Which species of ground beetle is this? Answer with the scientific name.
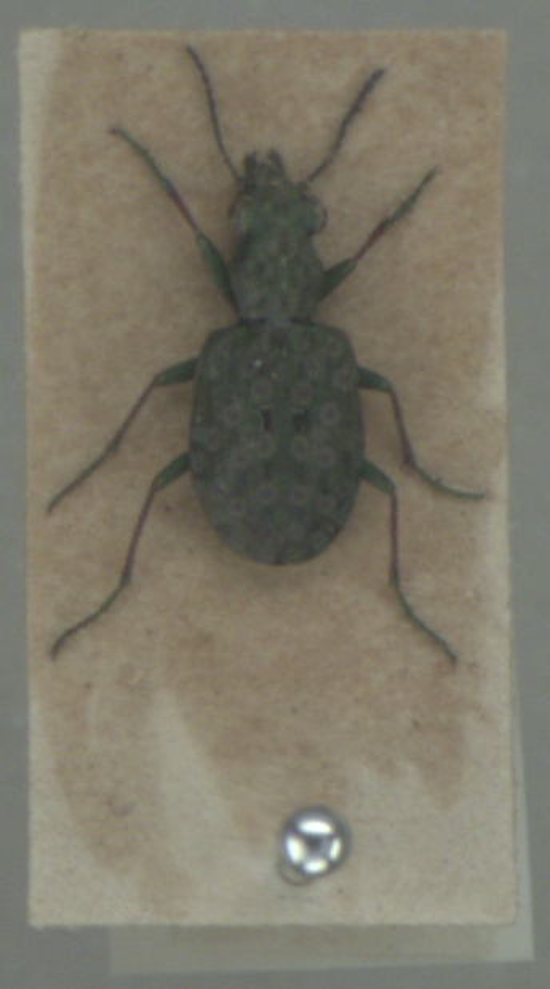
Elaphrus riparius
